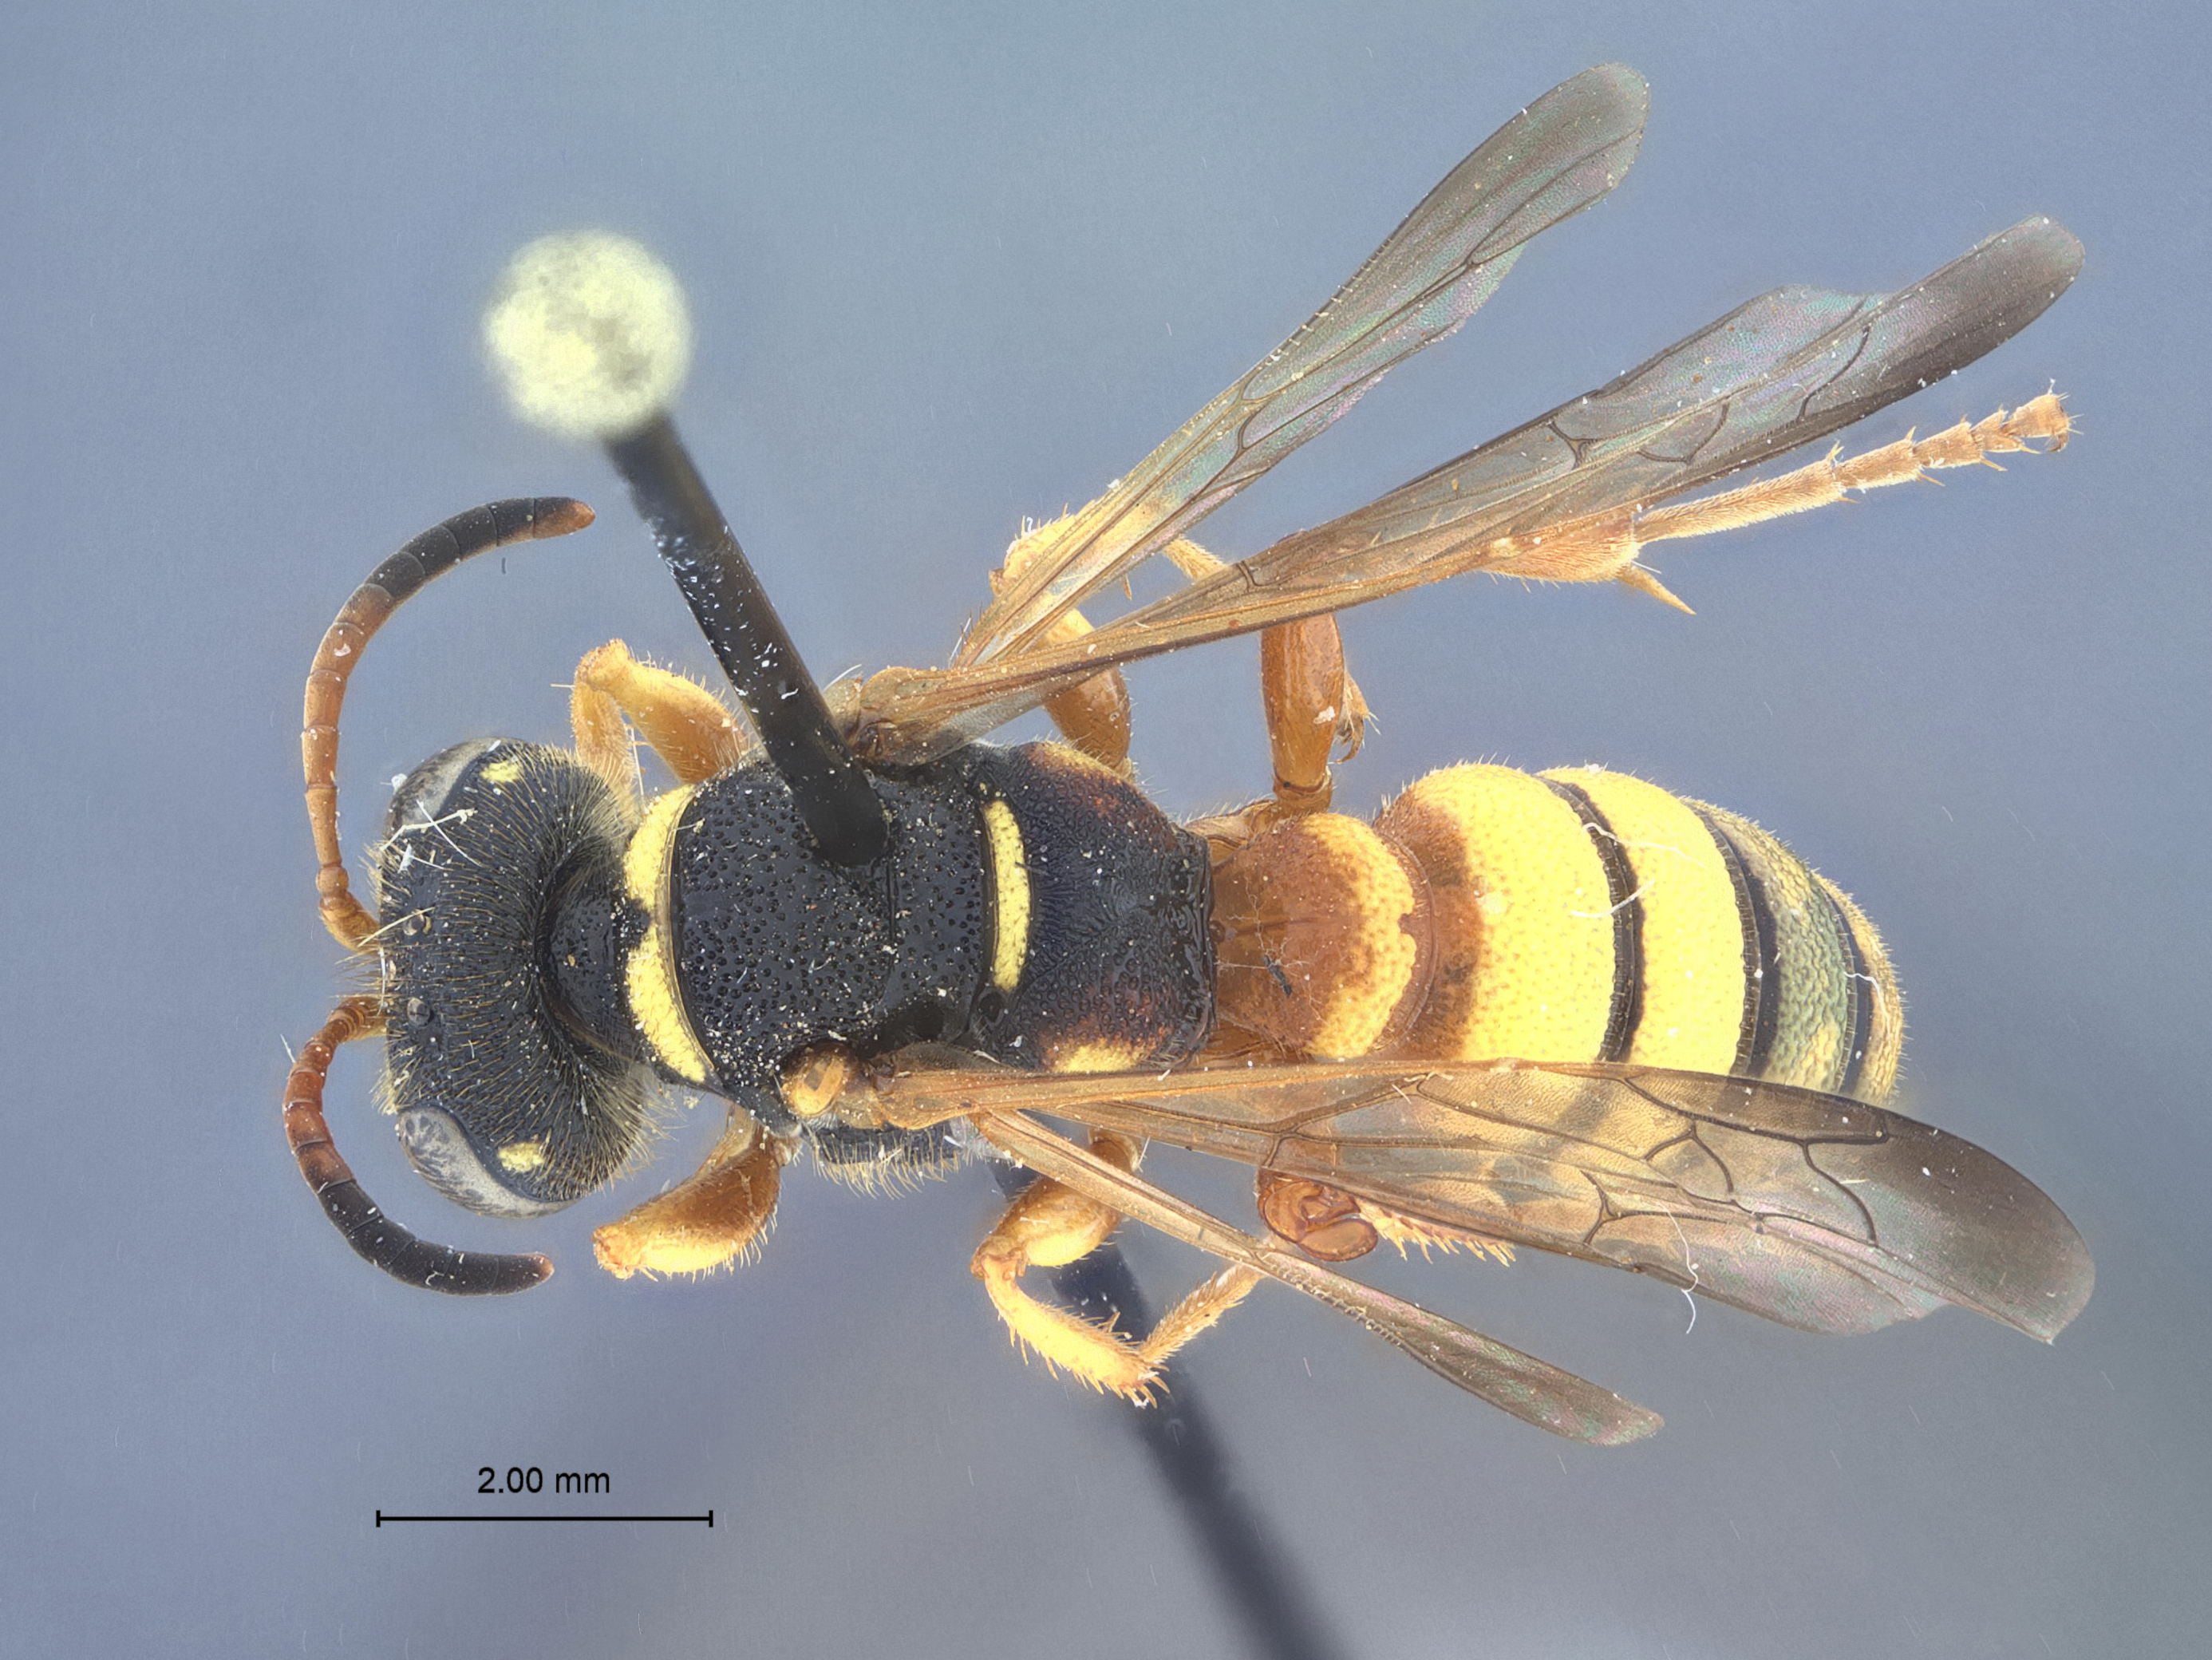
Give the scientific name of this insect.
Cerceris escalante
